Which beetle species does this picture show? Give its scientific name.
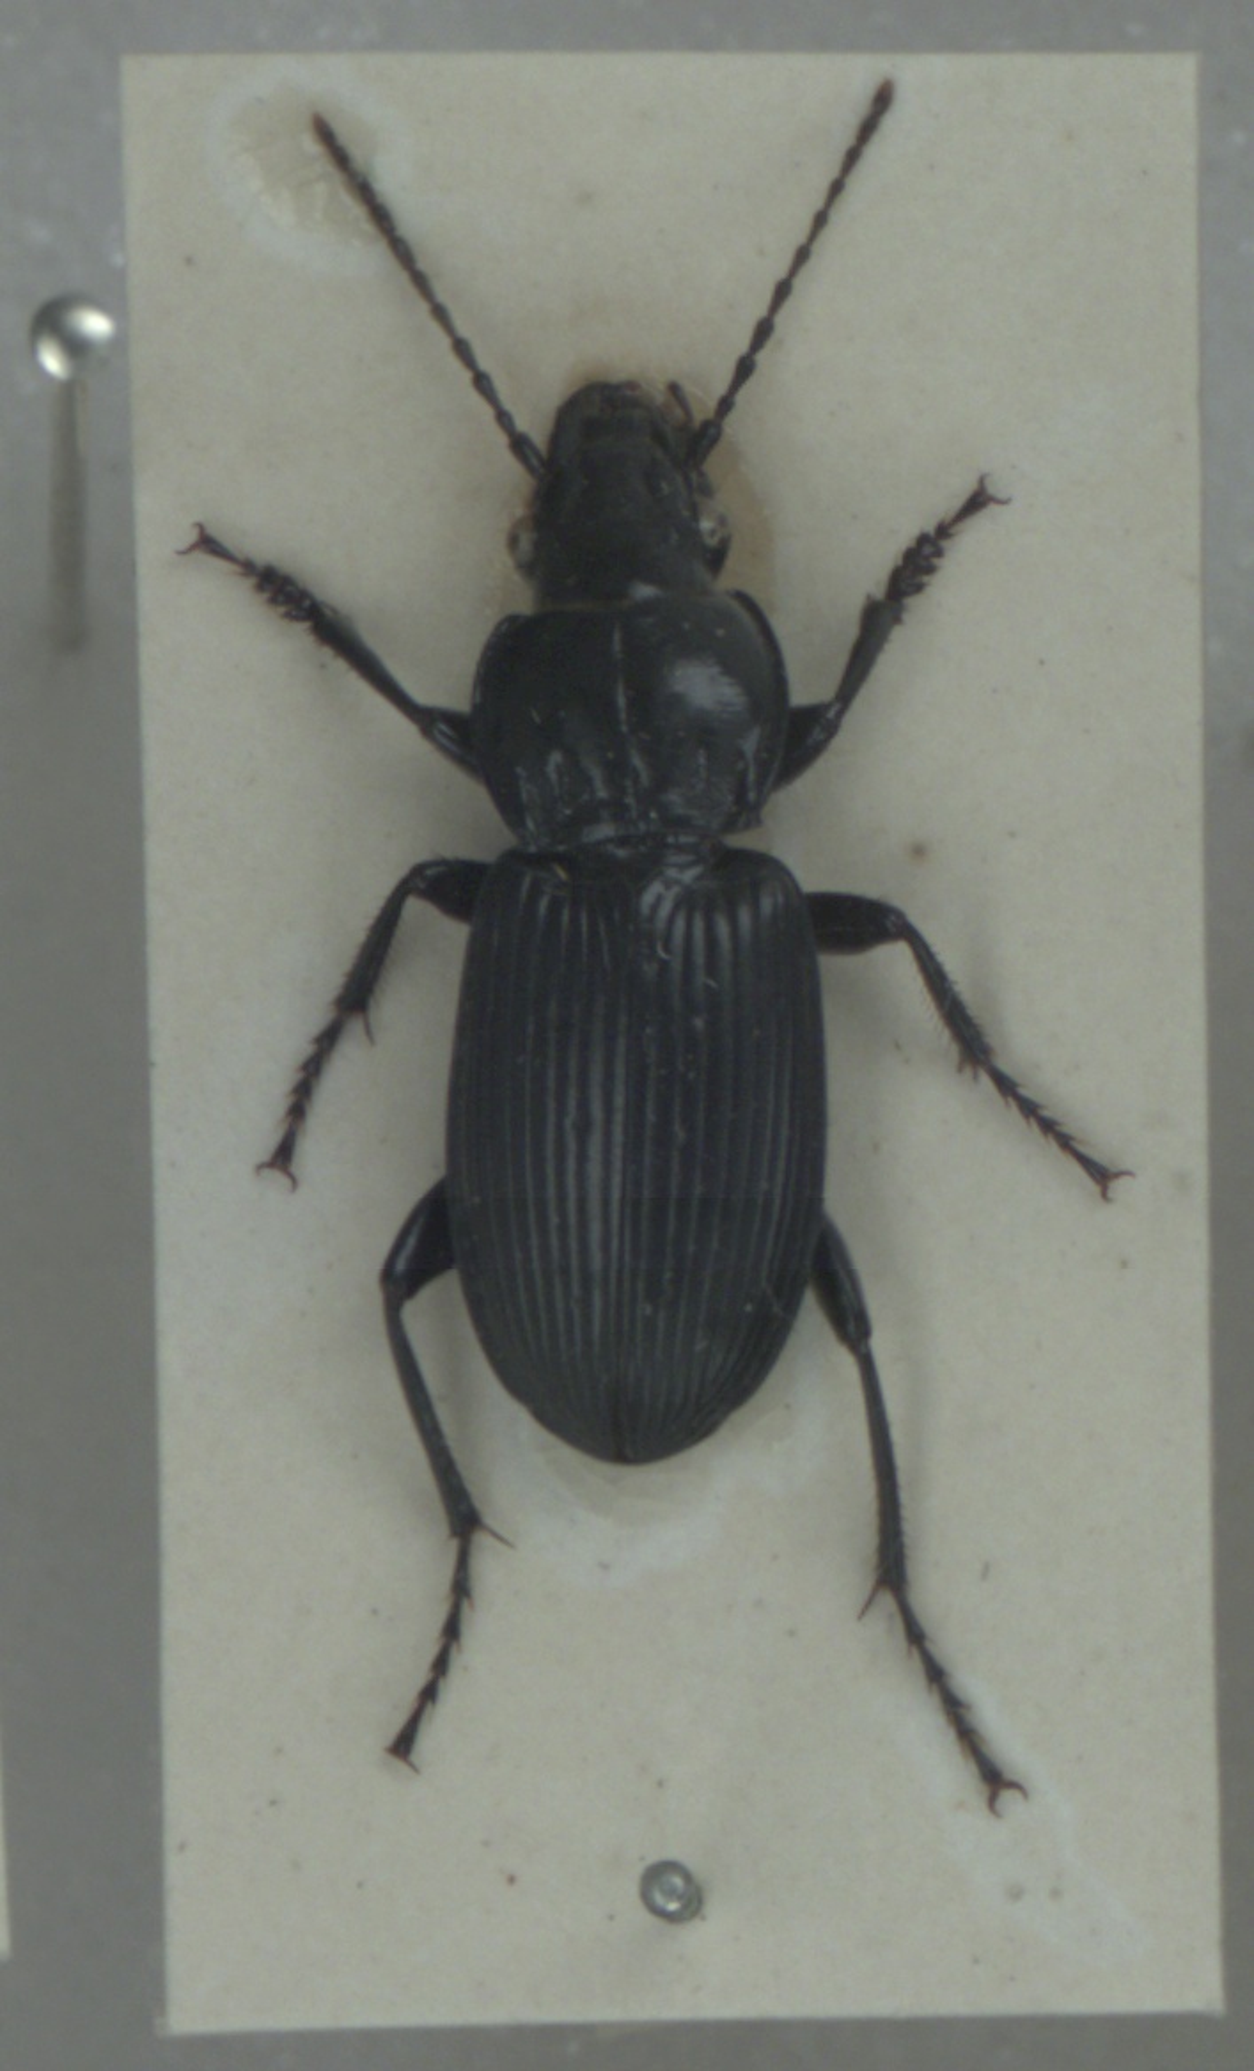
Pterostichus melanarius
